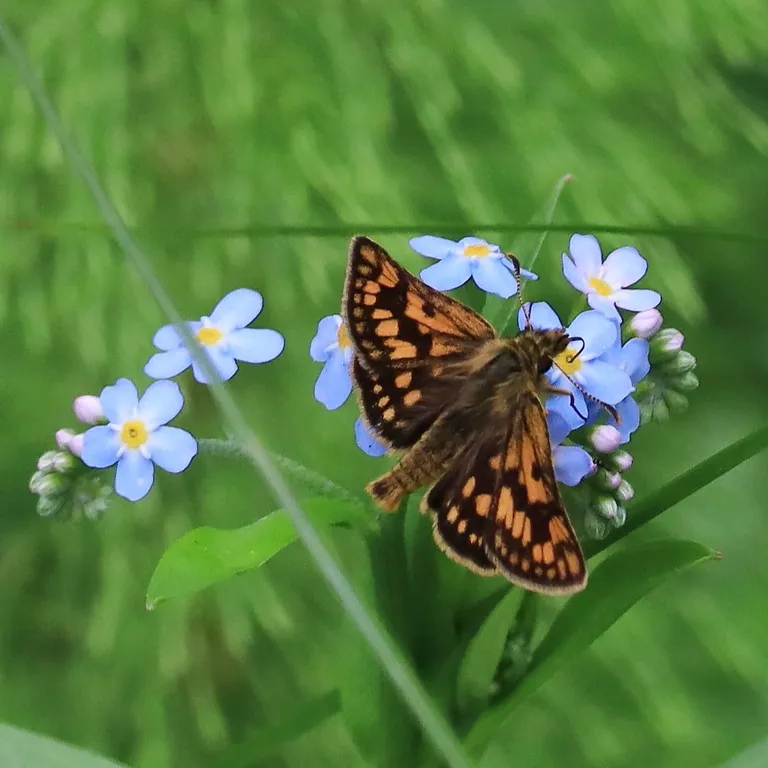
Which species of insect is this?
Carterocephalus palaemon
